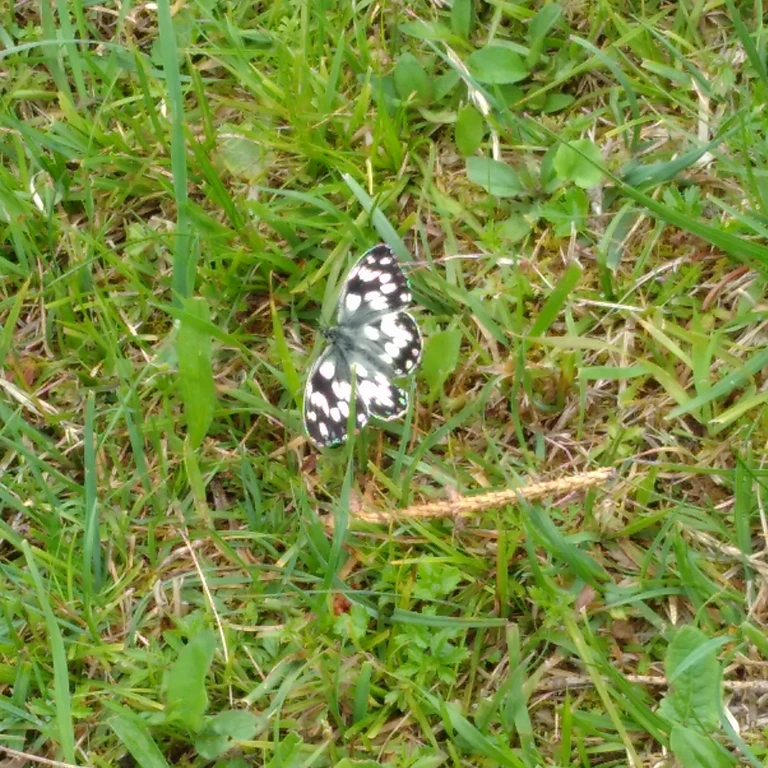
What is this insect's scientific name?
Melanargia galathea
